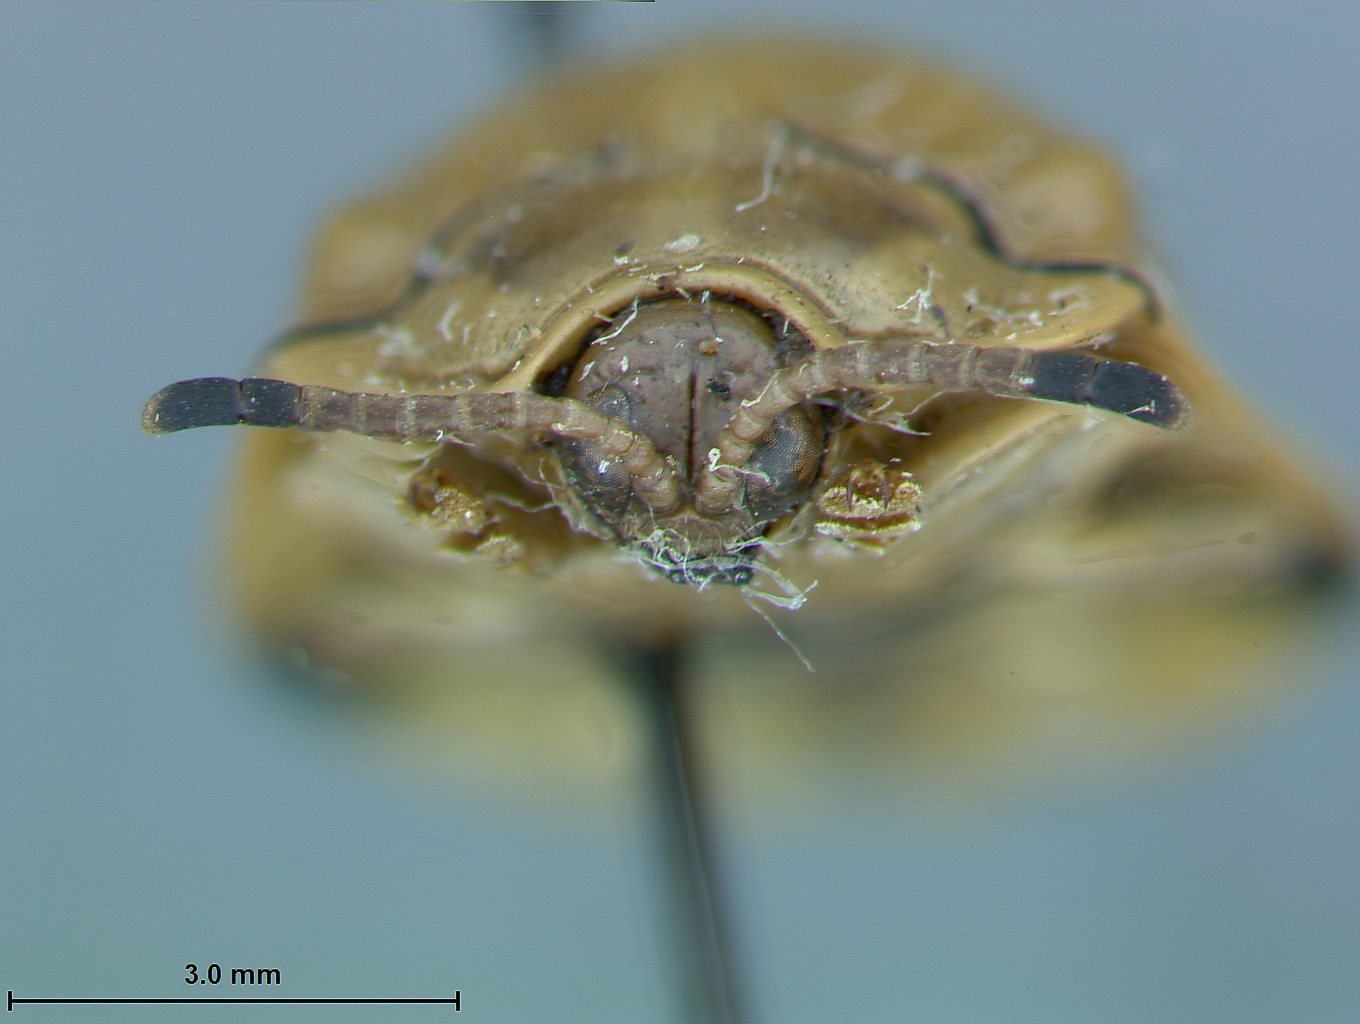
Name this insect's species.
Prioptera maculipennis
